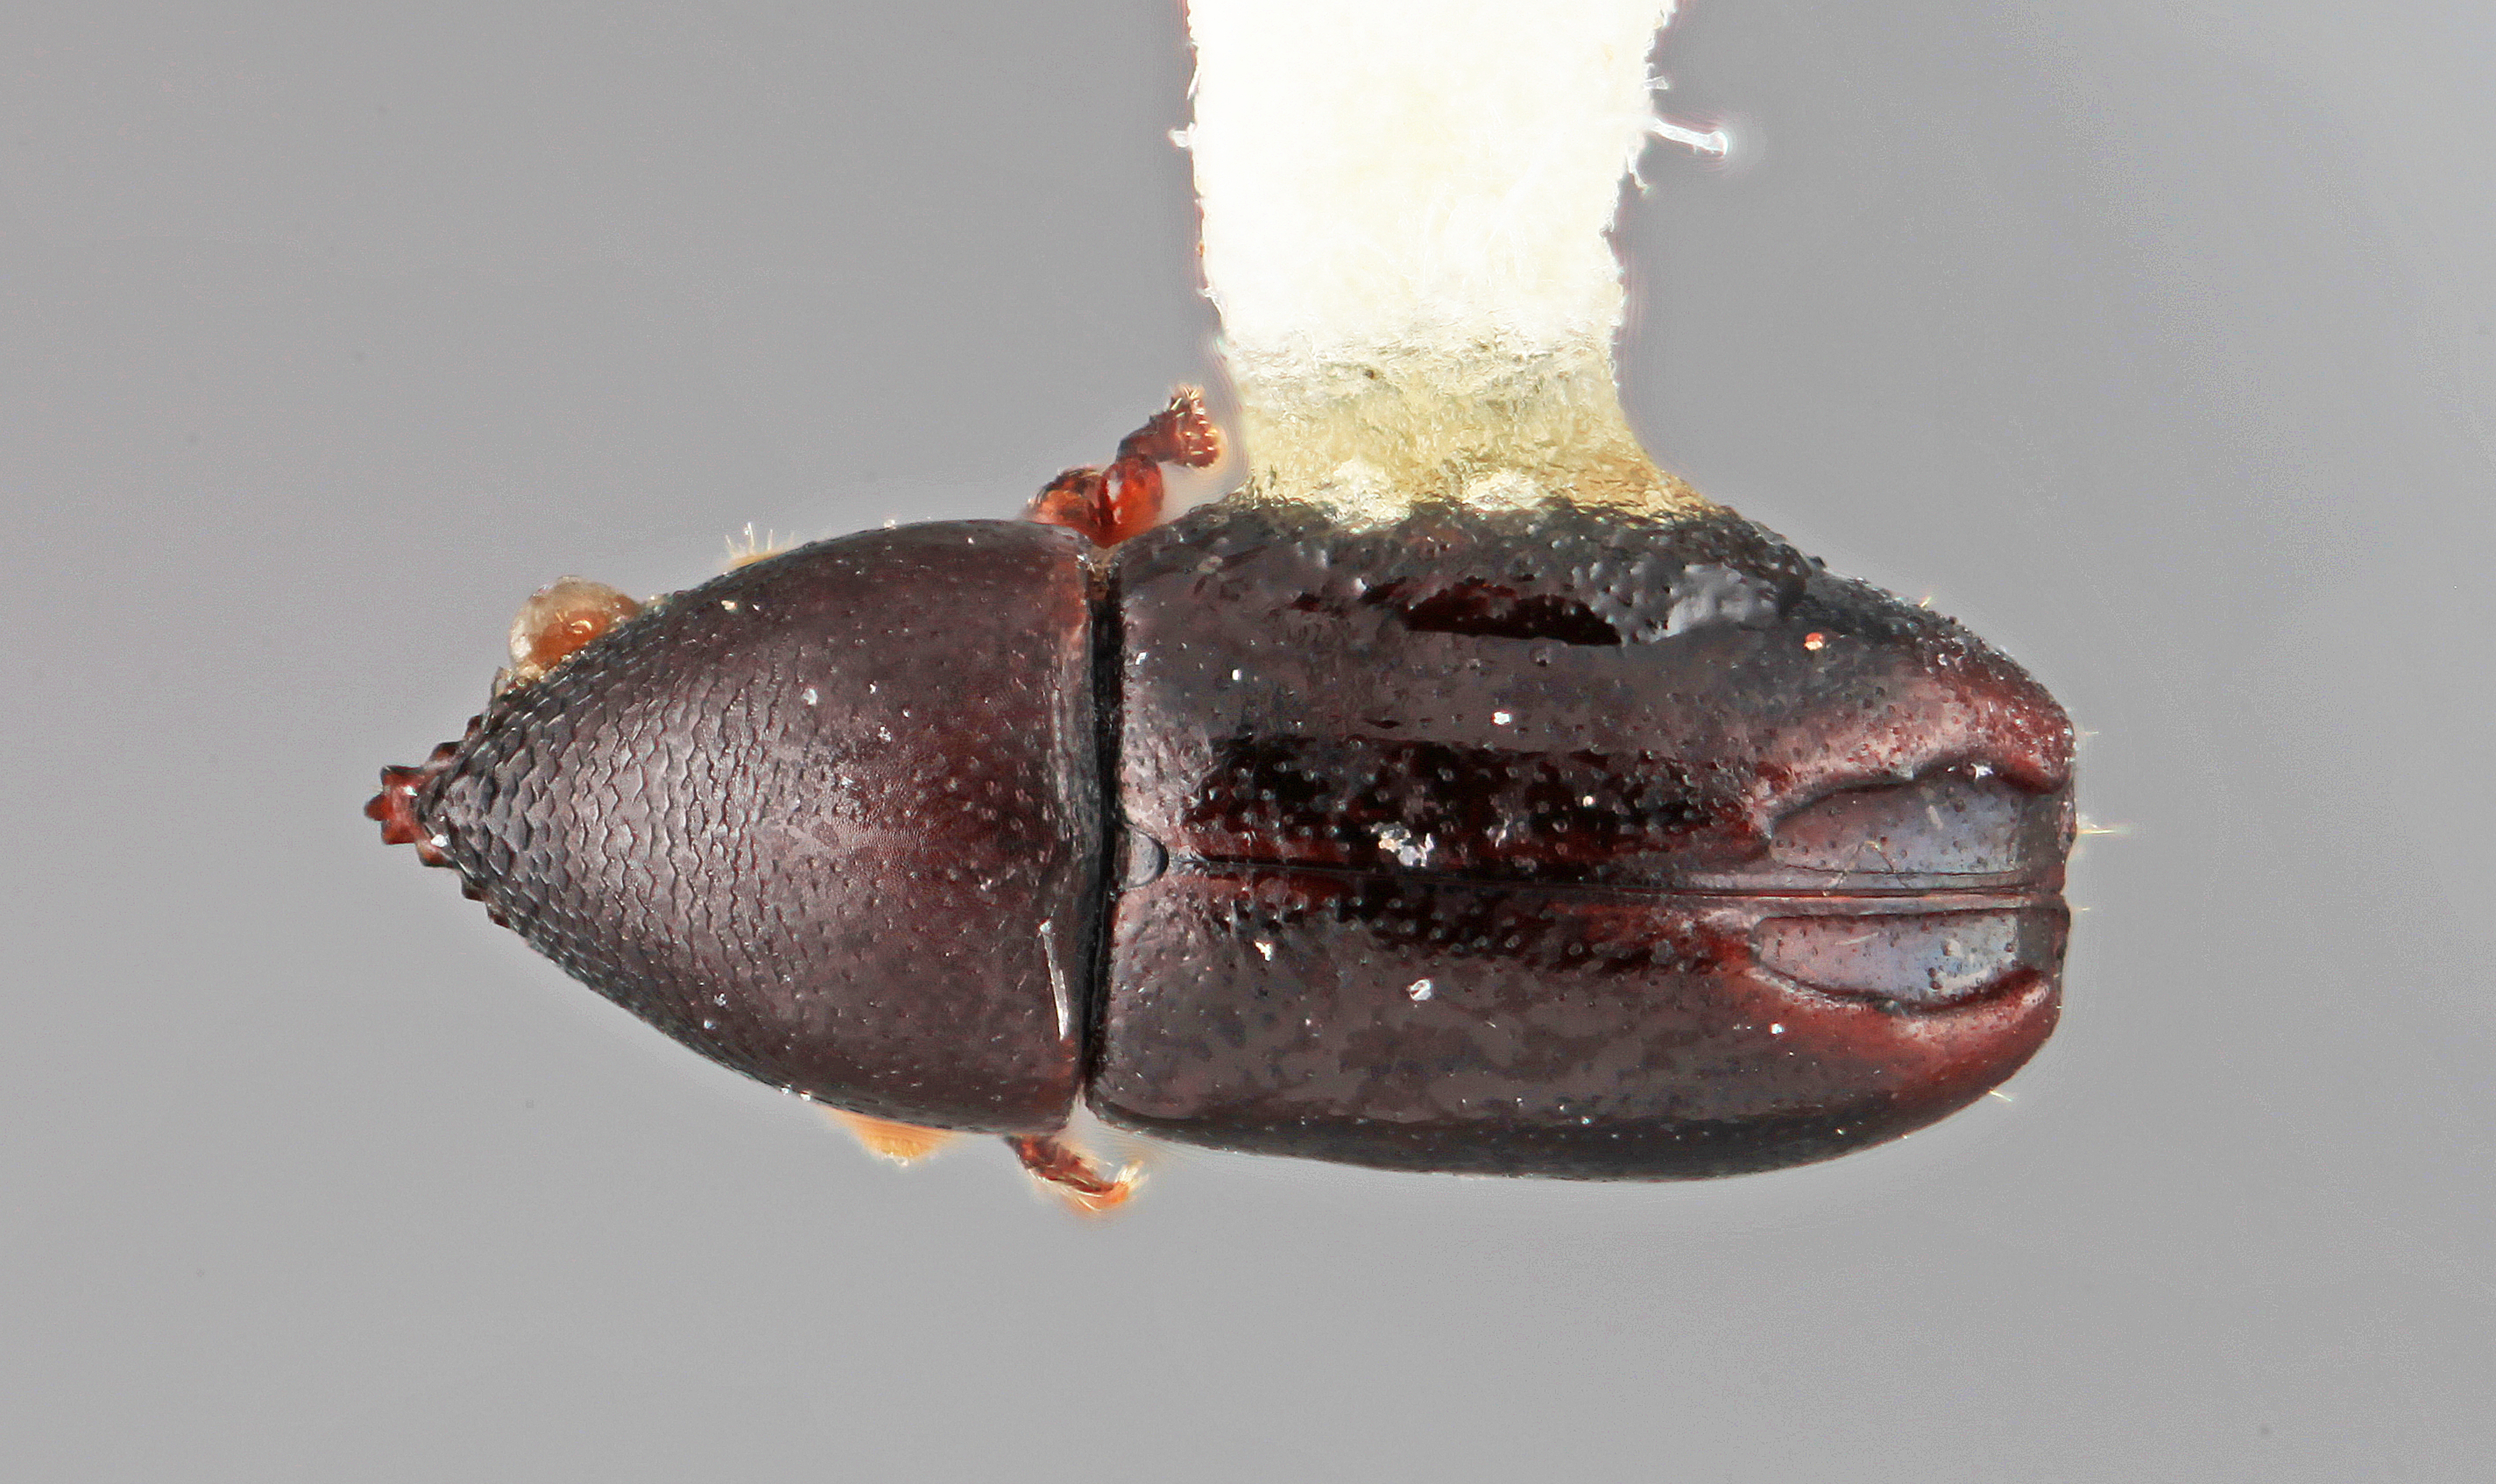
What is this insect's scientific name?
Tricolus intrusus
